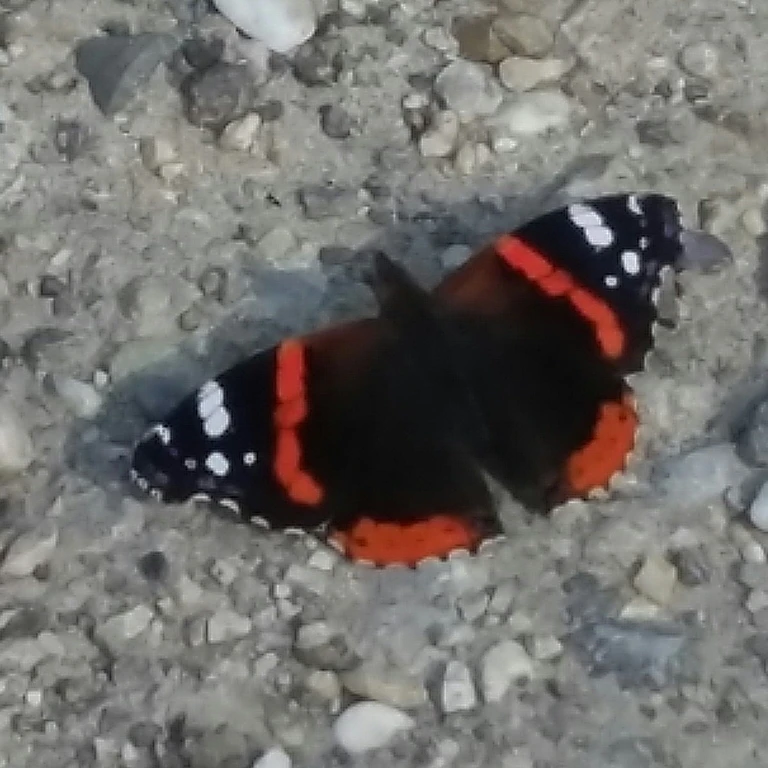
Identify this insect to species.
Vanessa atalanta
